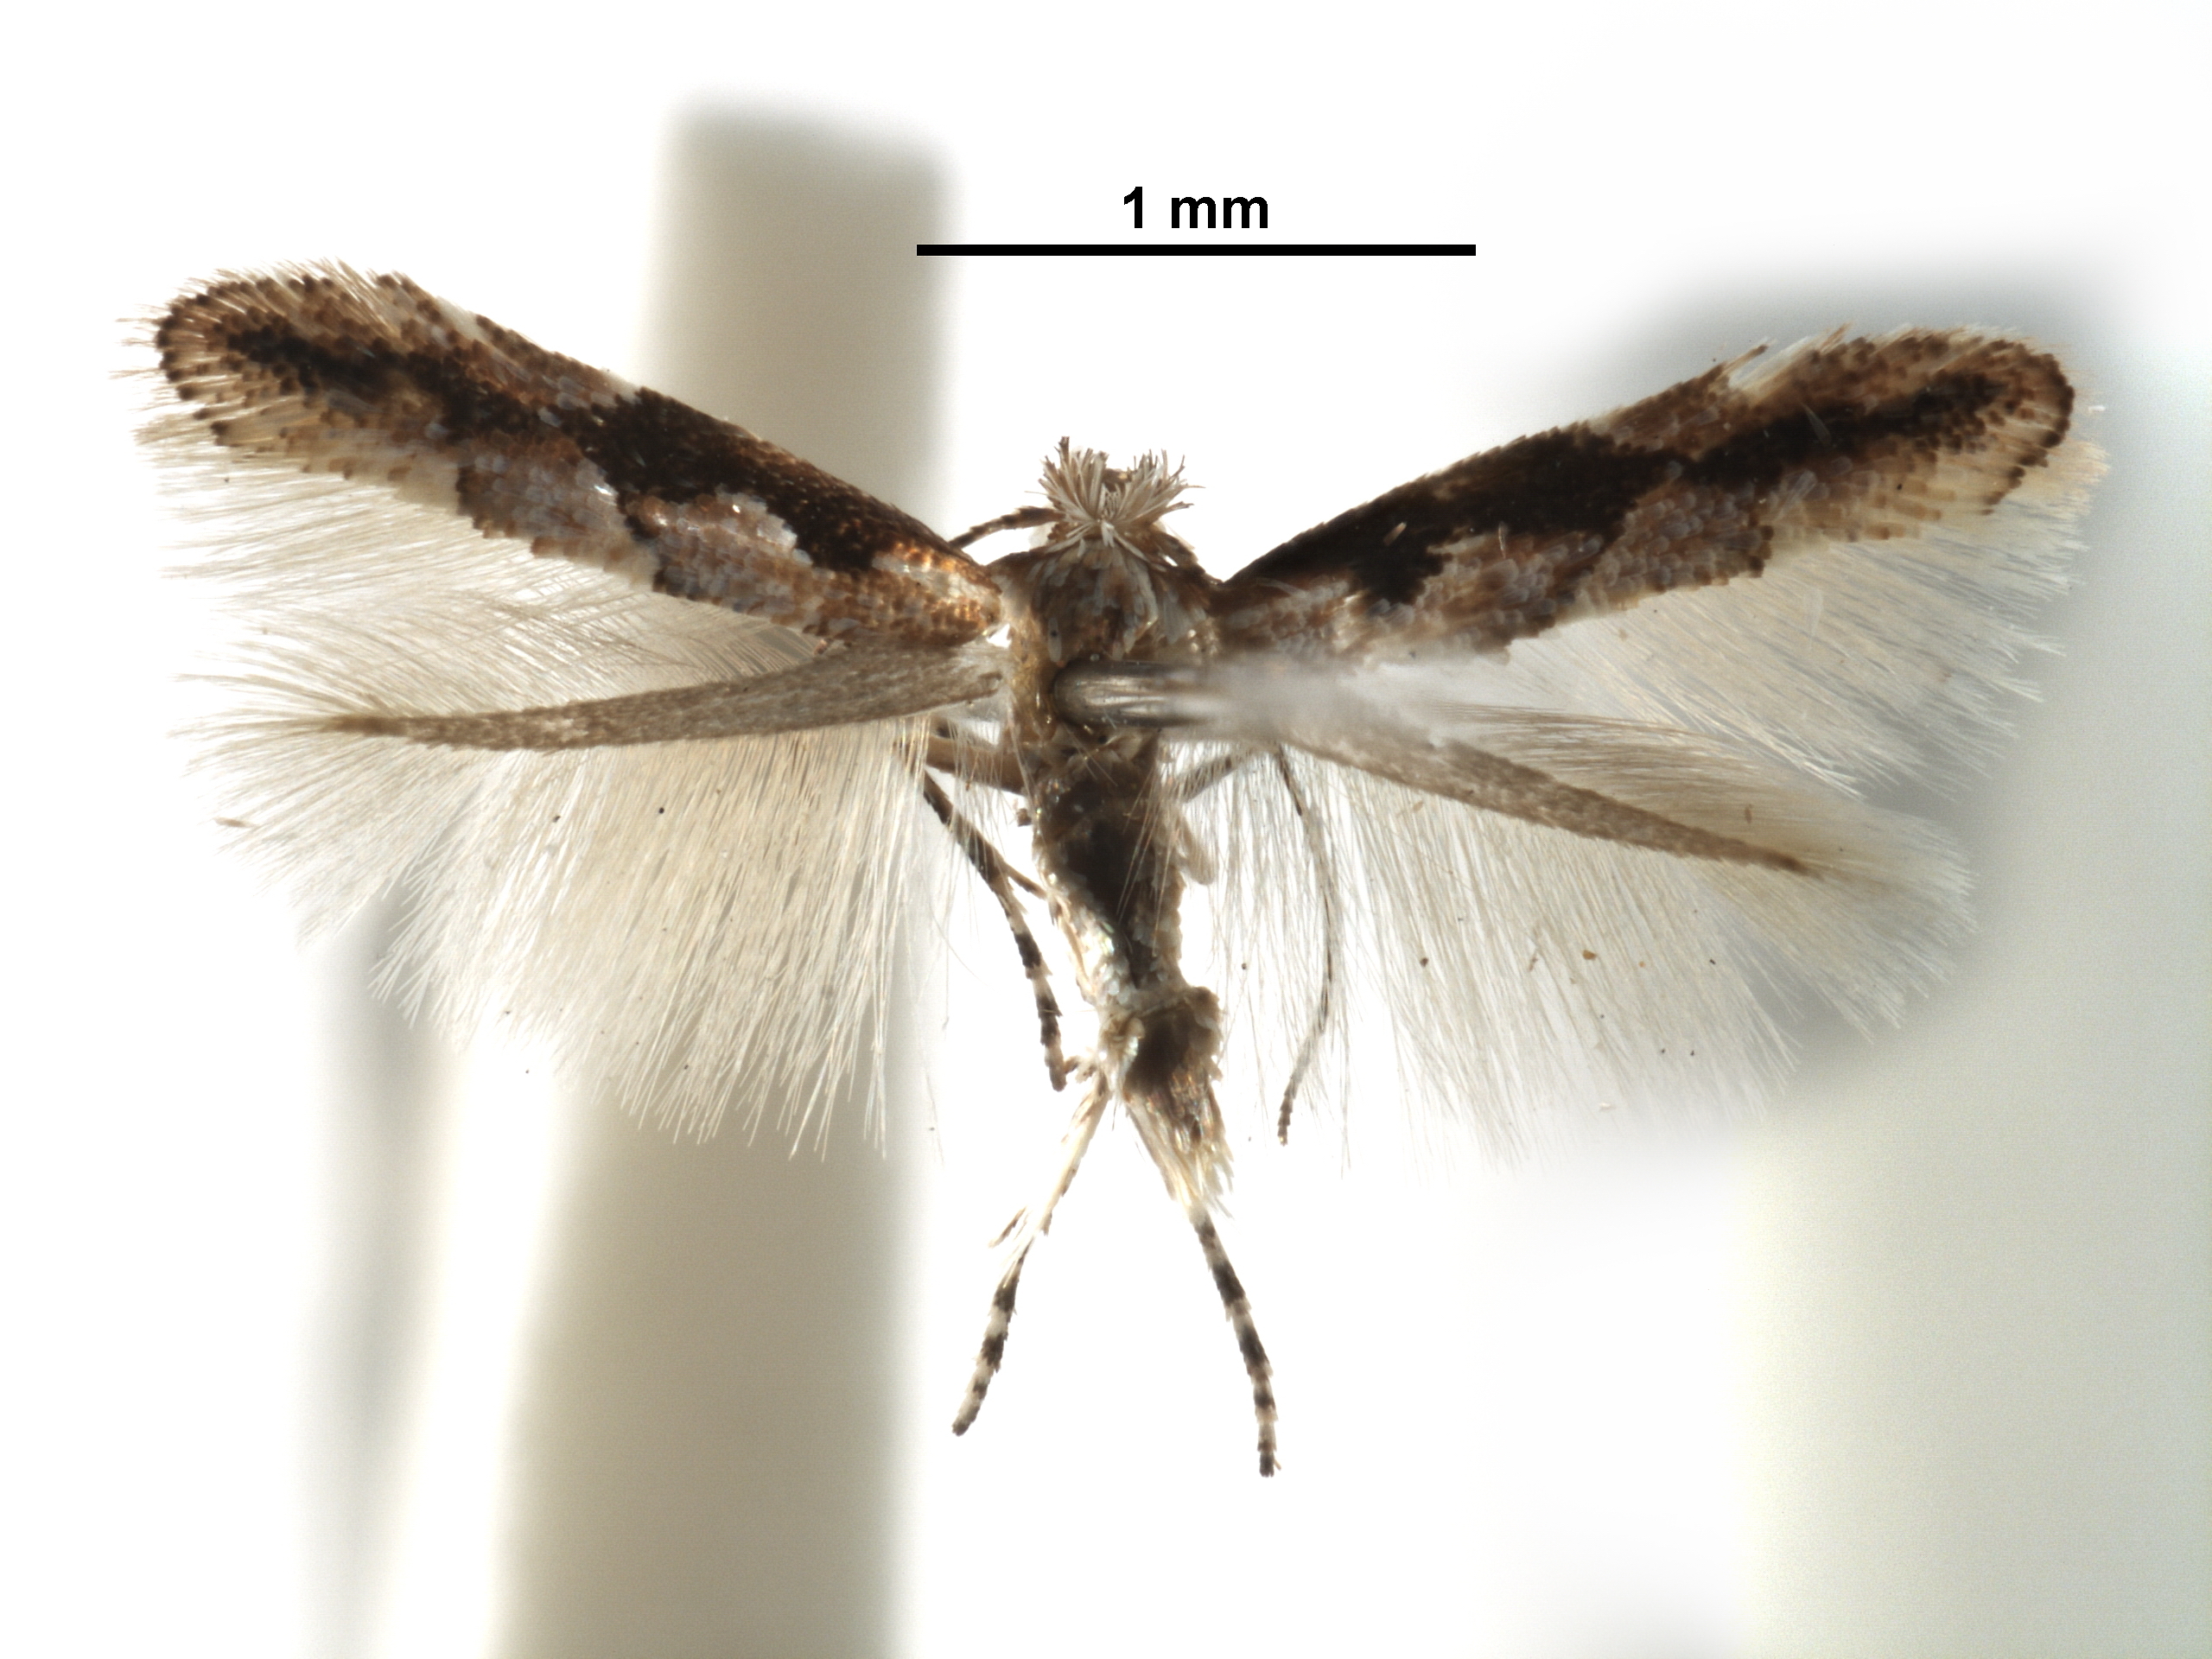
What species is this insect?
Phyllonorycter orientalis
